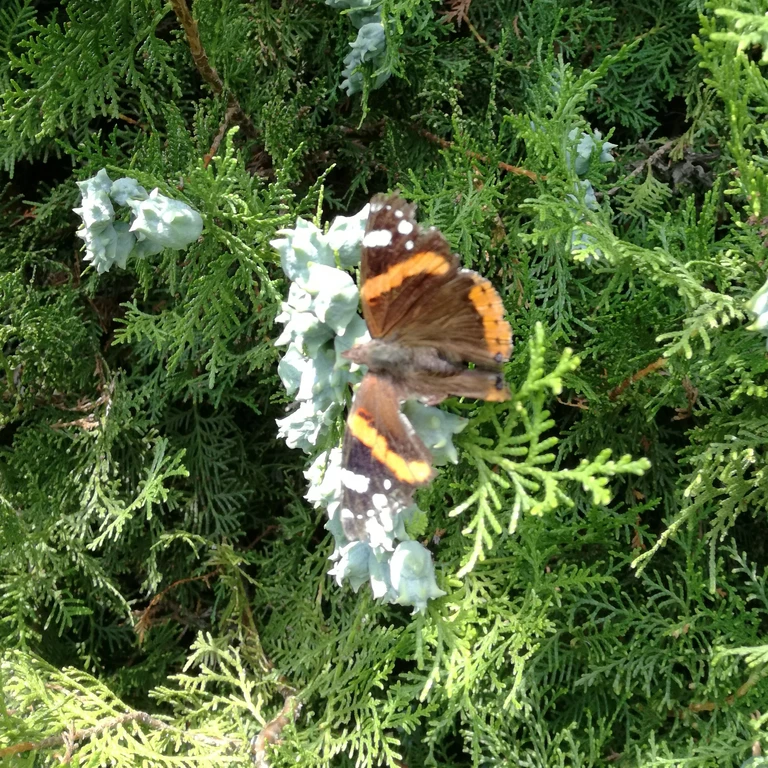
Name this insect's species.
Vanessa atalanta
